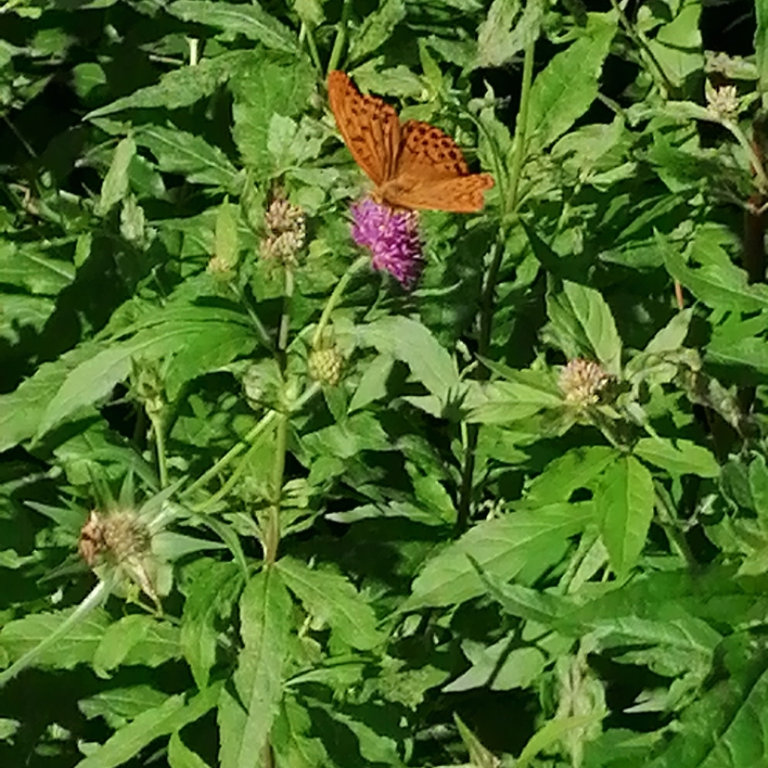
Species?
Argynnis paphia
